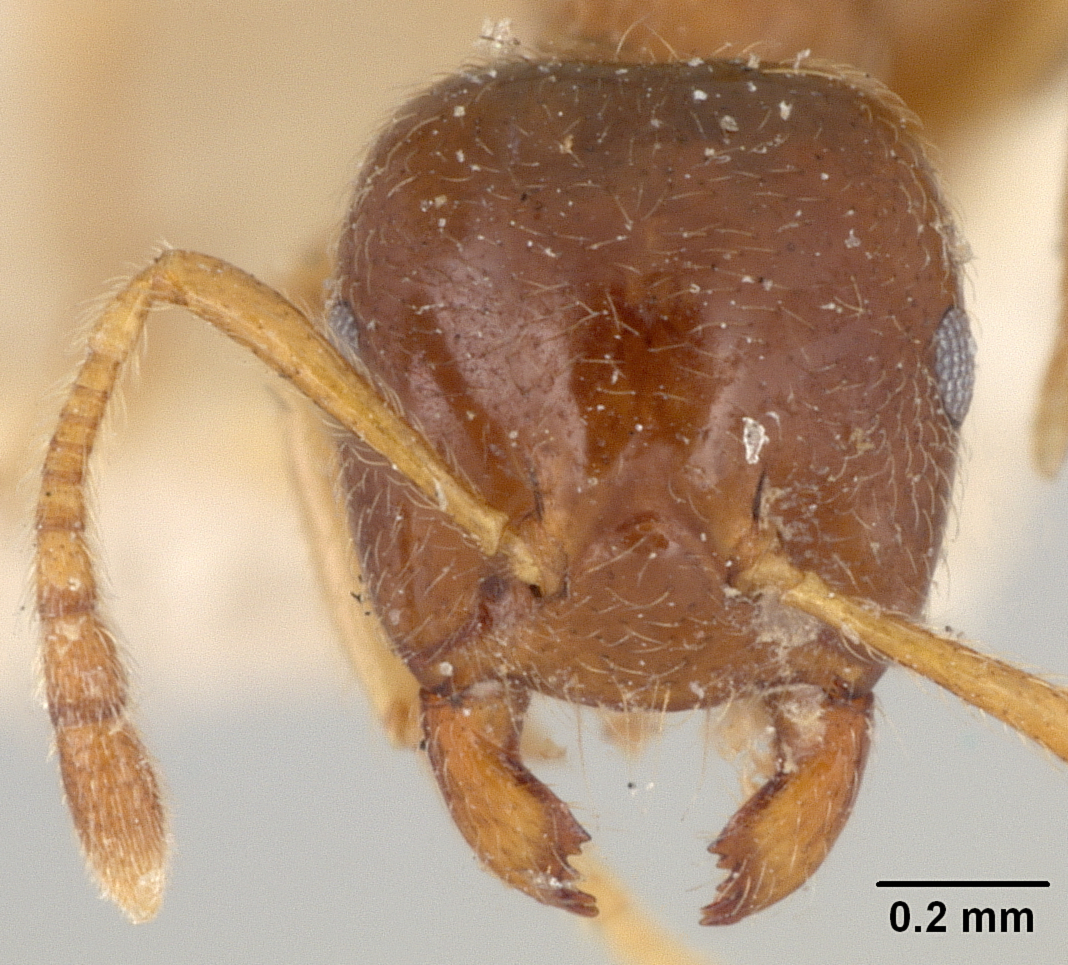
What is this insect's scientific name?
Crematogaster decamera
